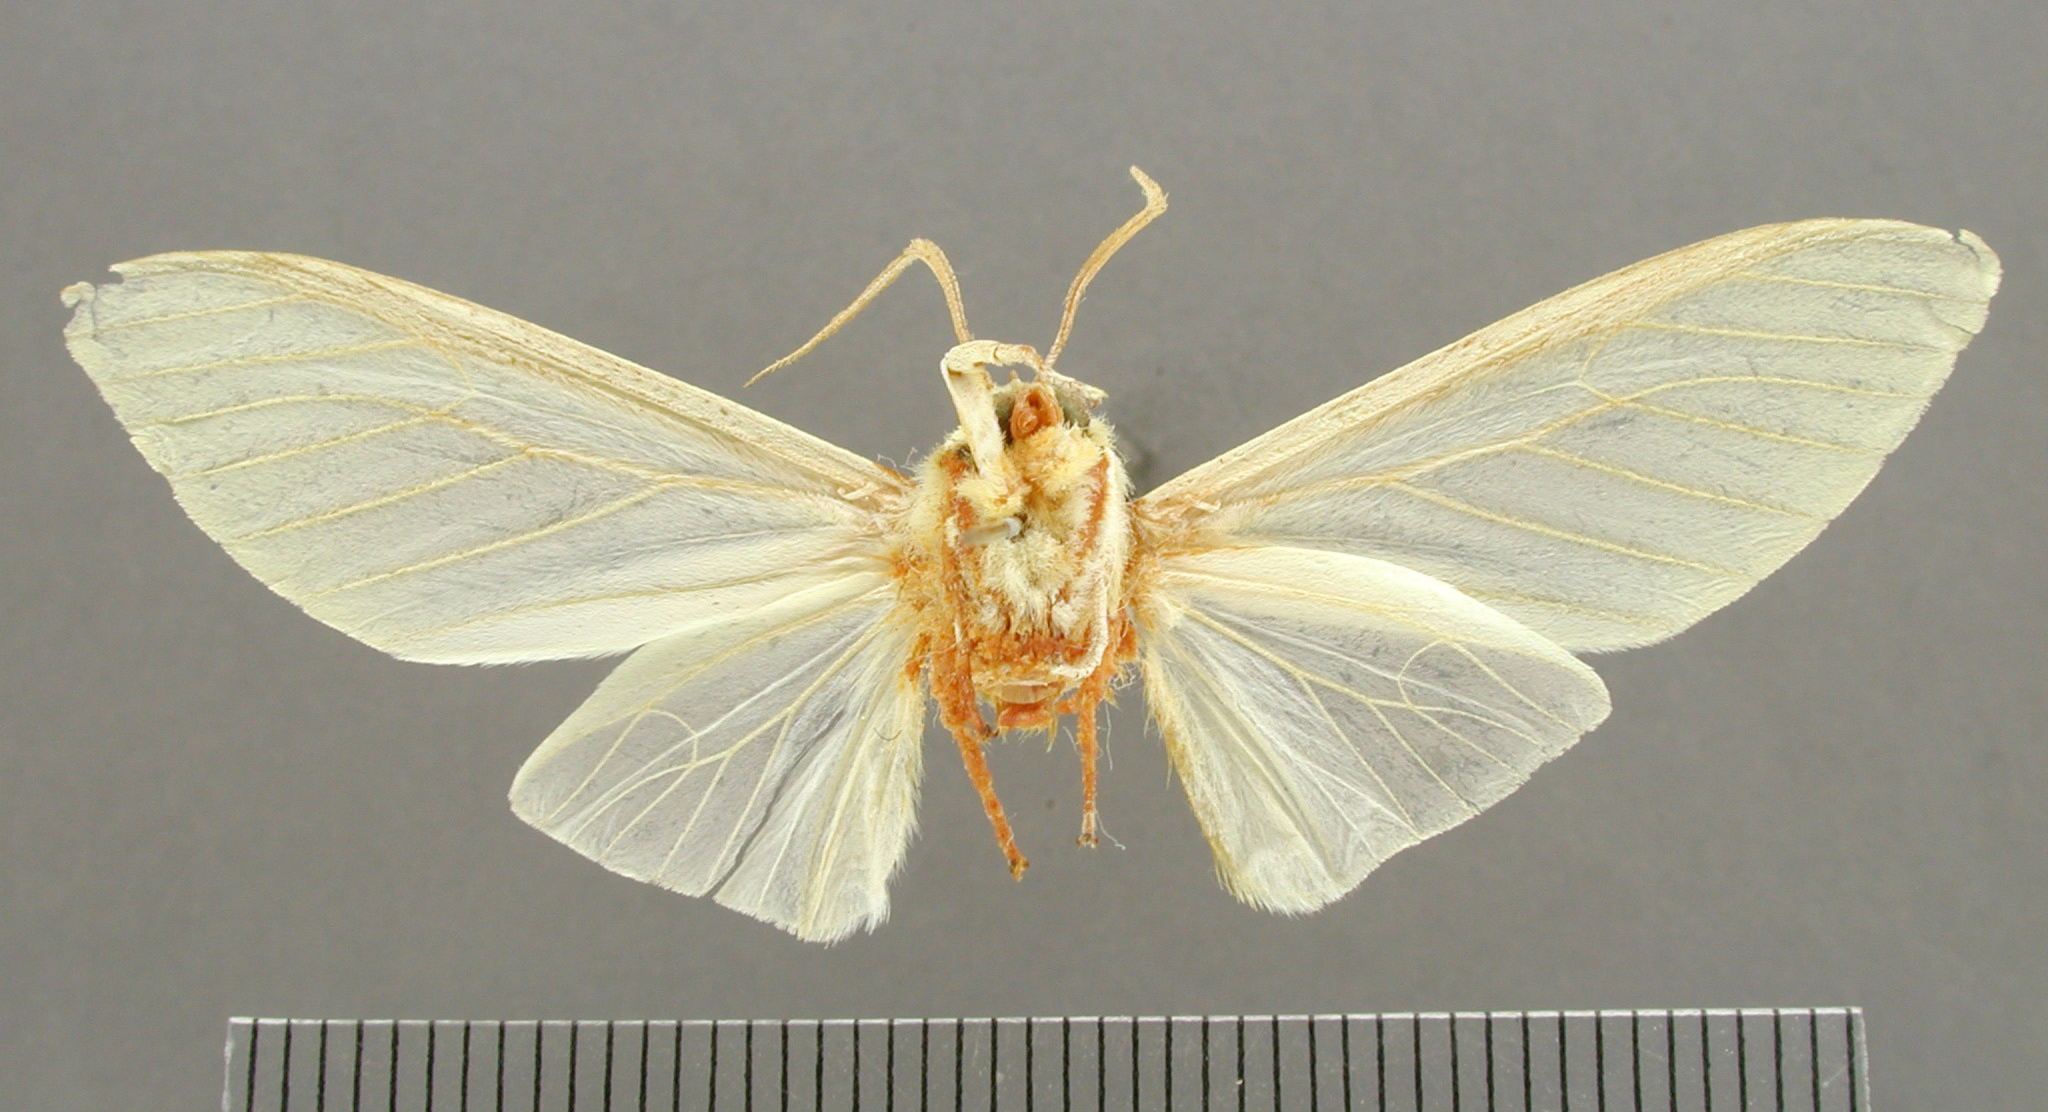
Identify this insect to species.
Munona iridescens (also Halisidota iridescens)
